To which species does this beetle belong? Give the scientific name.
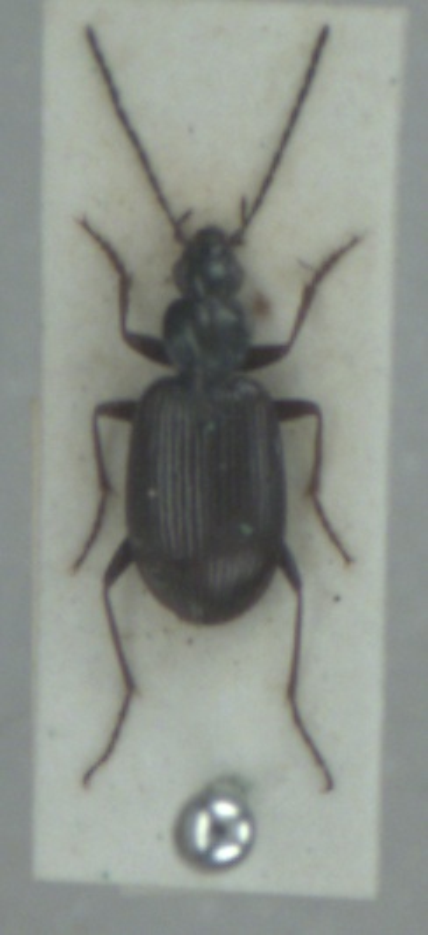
Agonum micans
